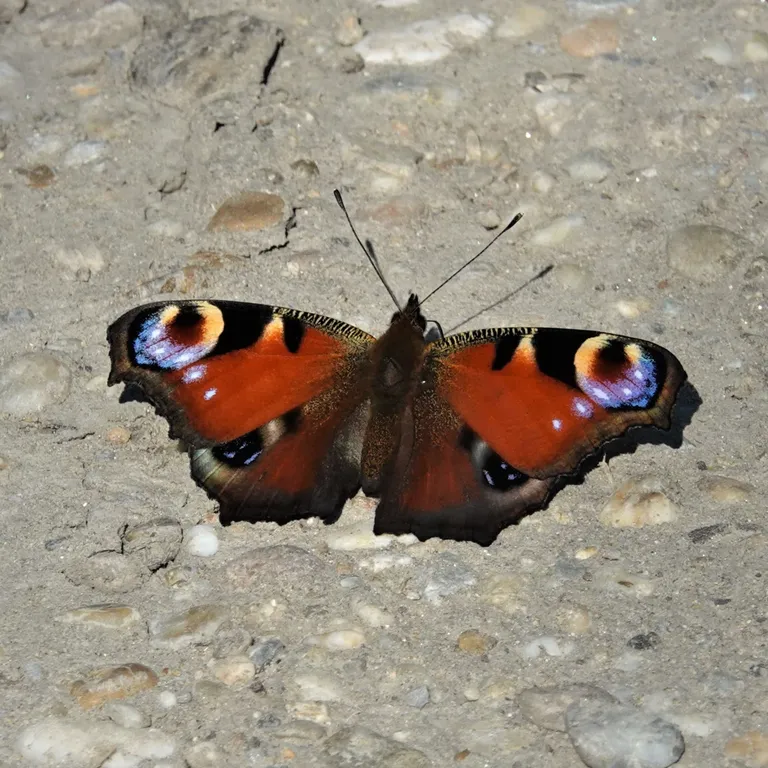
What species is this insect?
Aglais io
